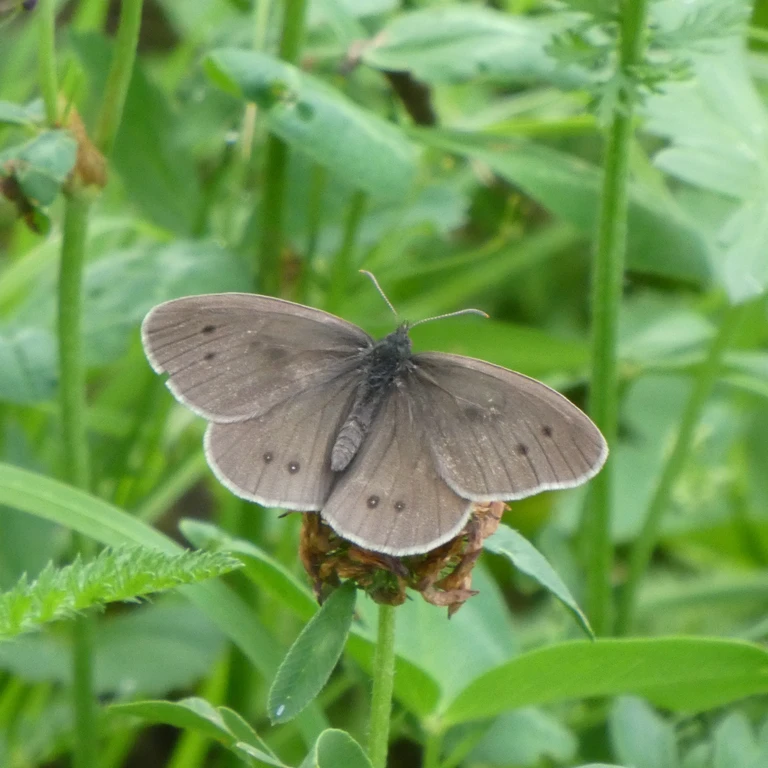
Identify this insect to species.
Aphantopus hyperantus
